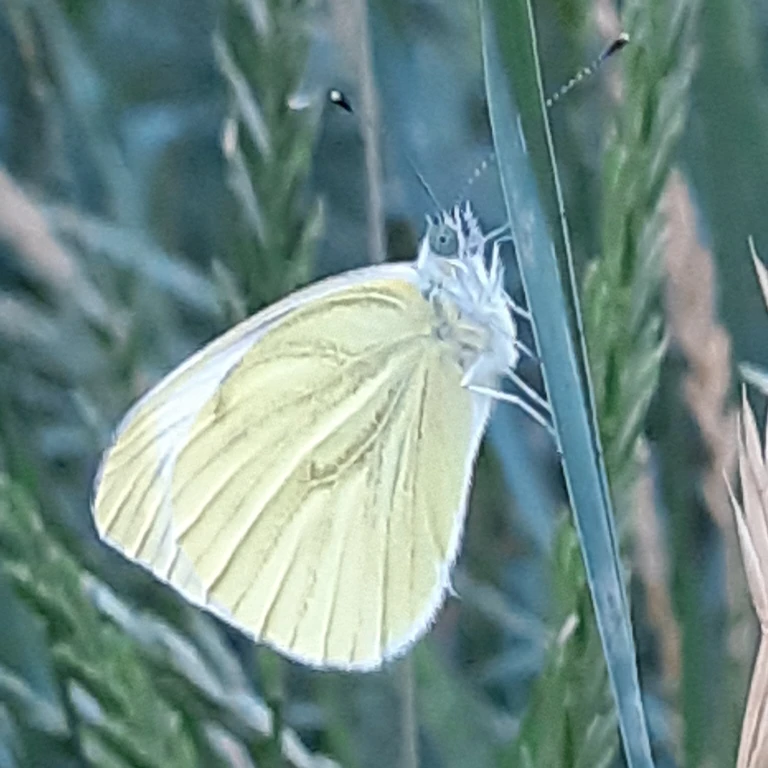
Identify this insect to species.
Pieris napi
